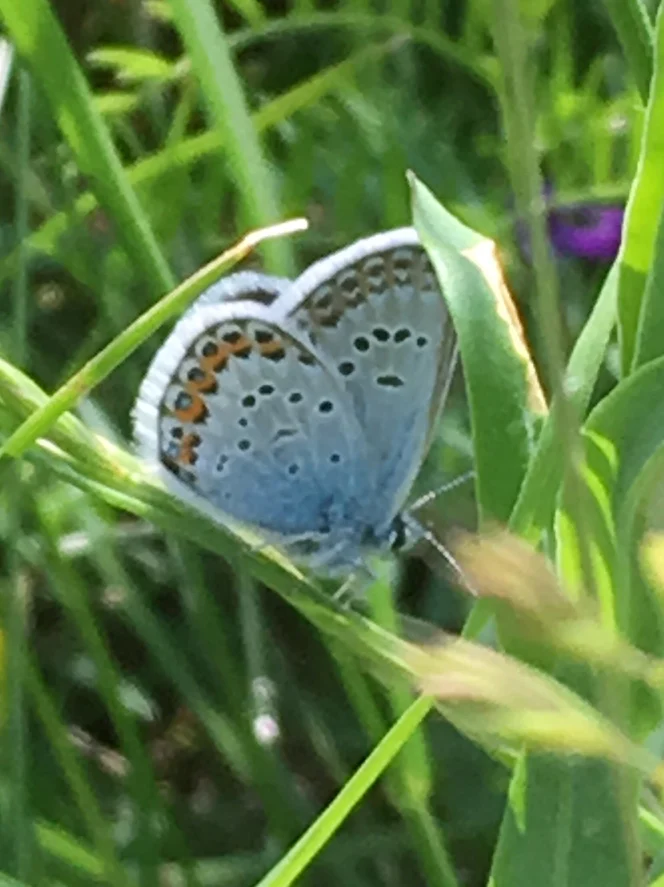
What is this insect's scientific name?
Plebejus argus
